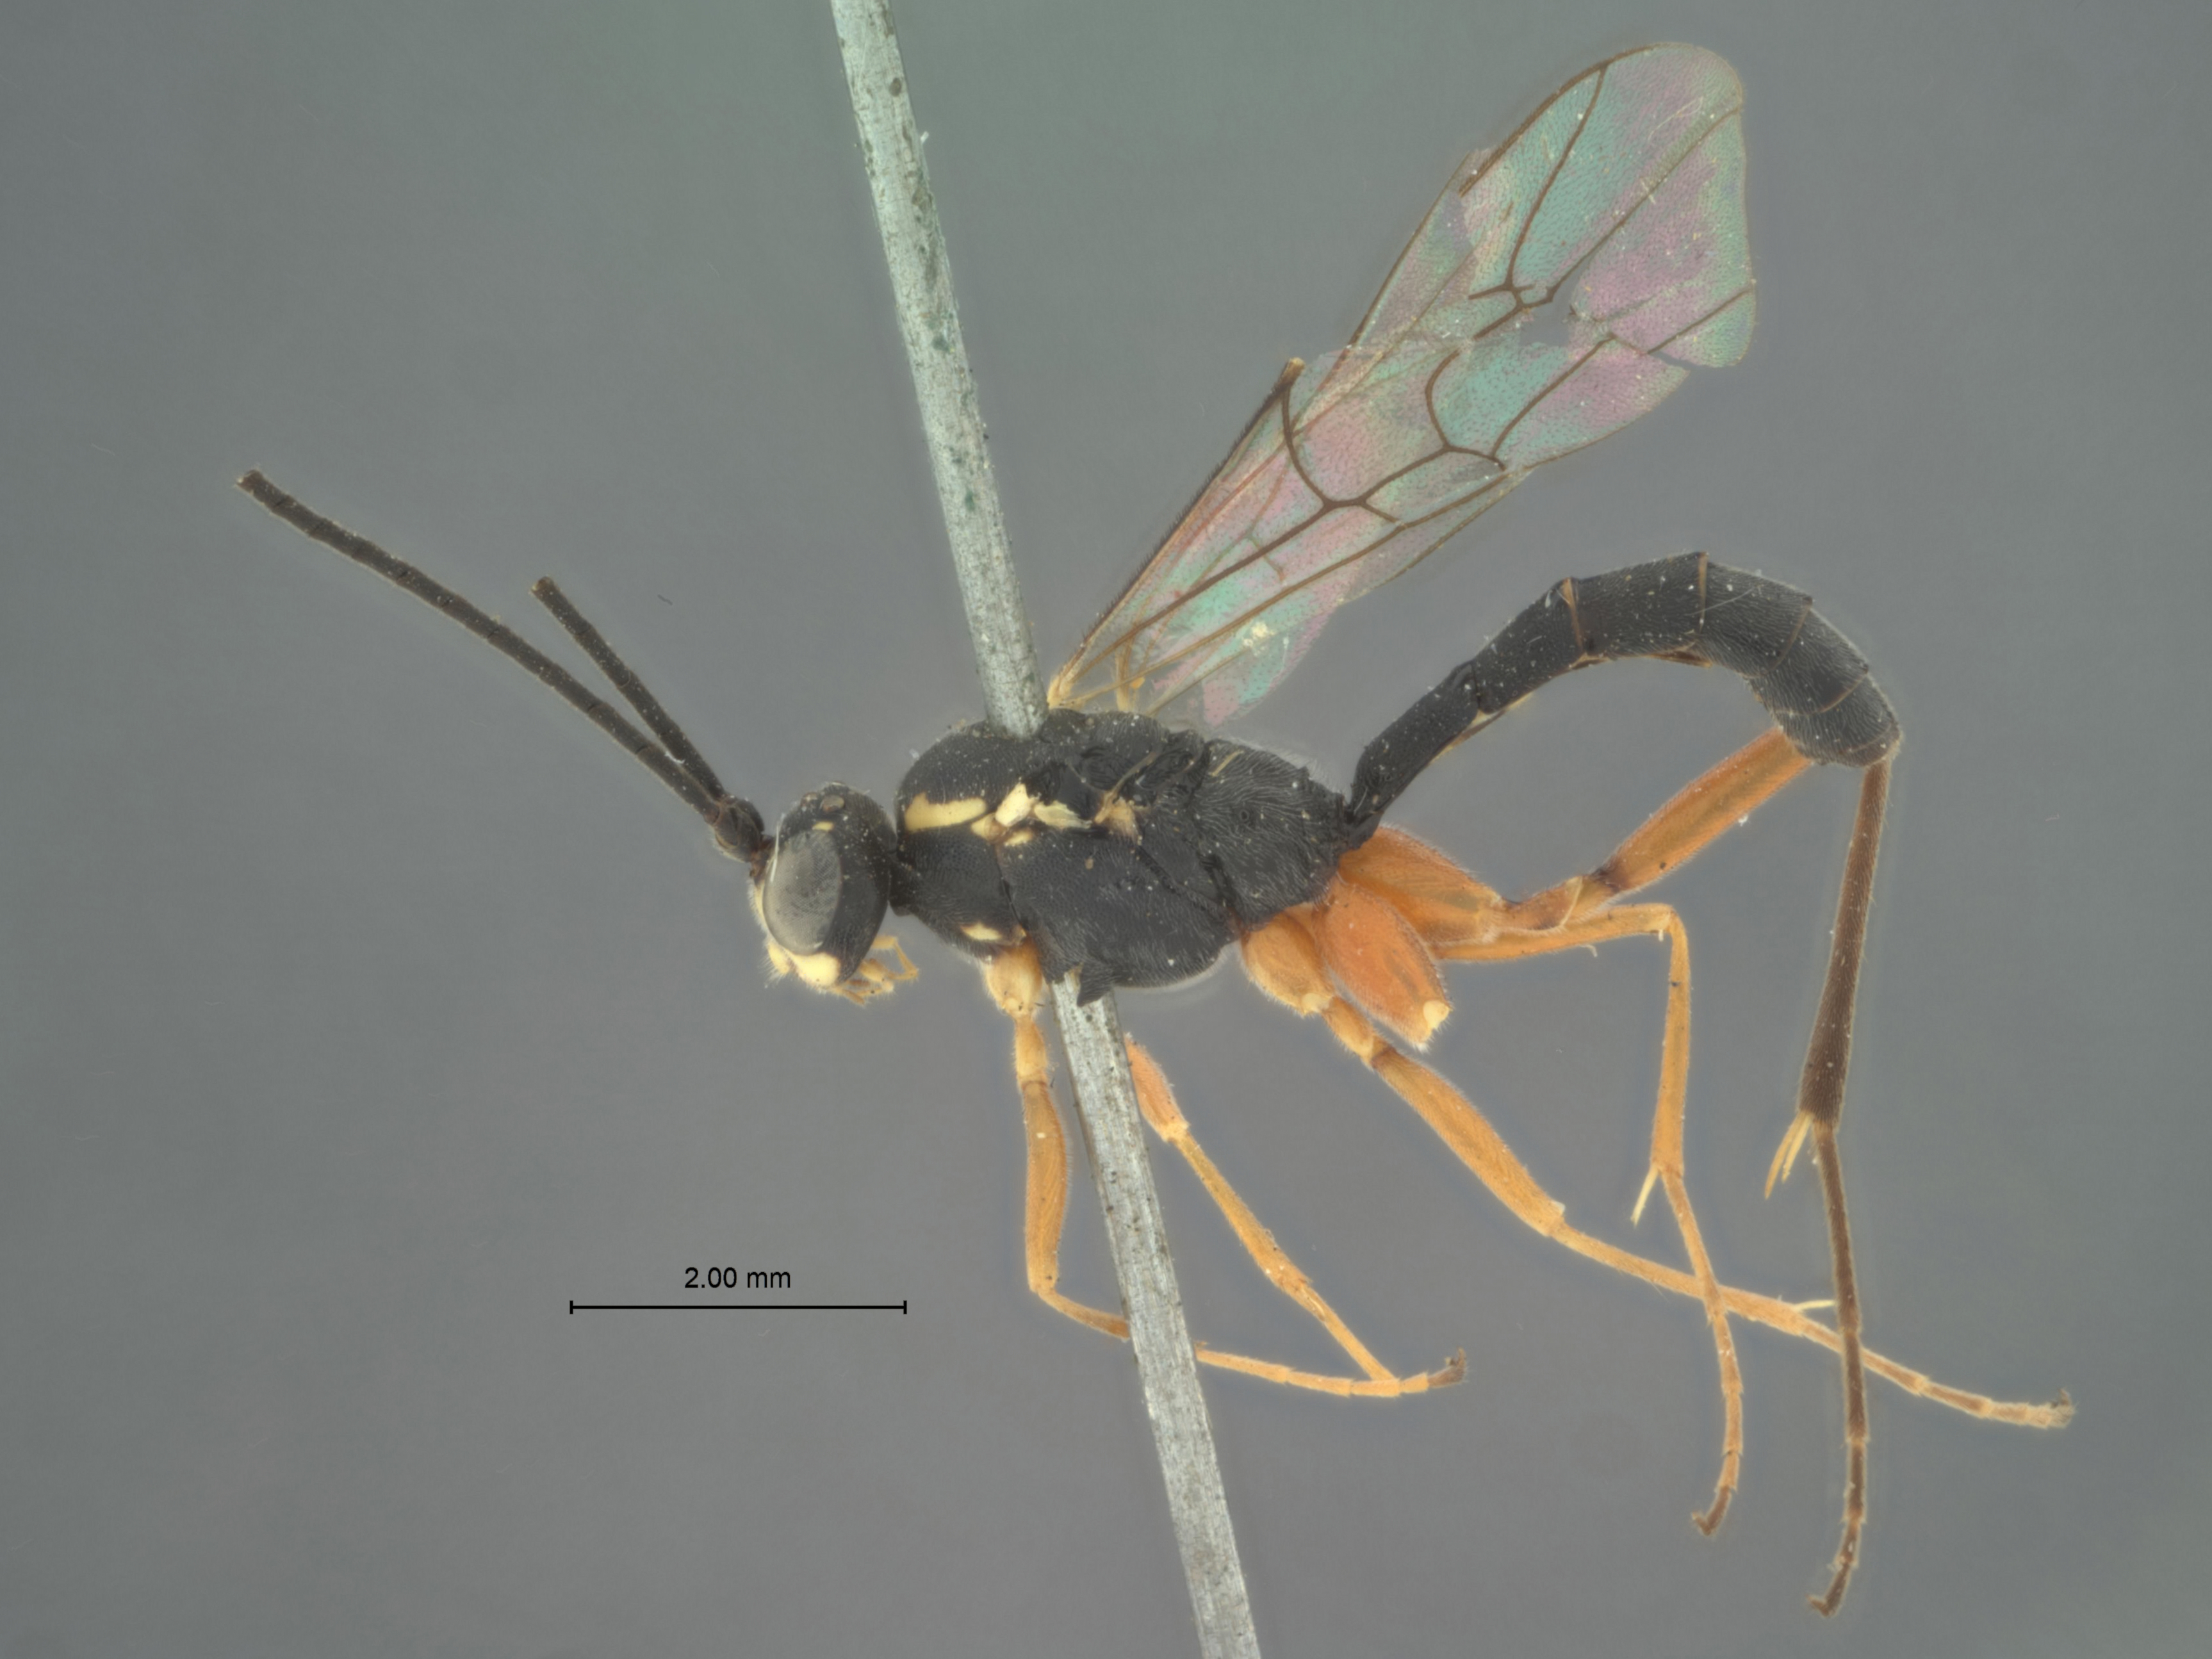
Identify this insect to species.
Harrimaniella kukakensis
